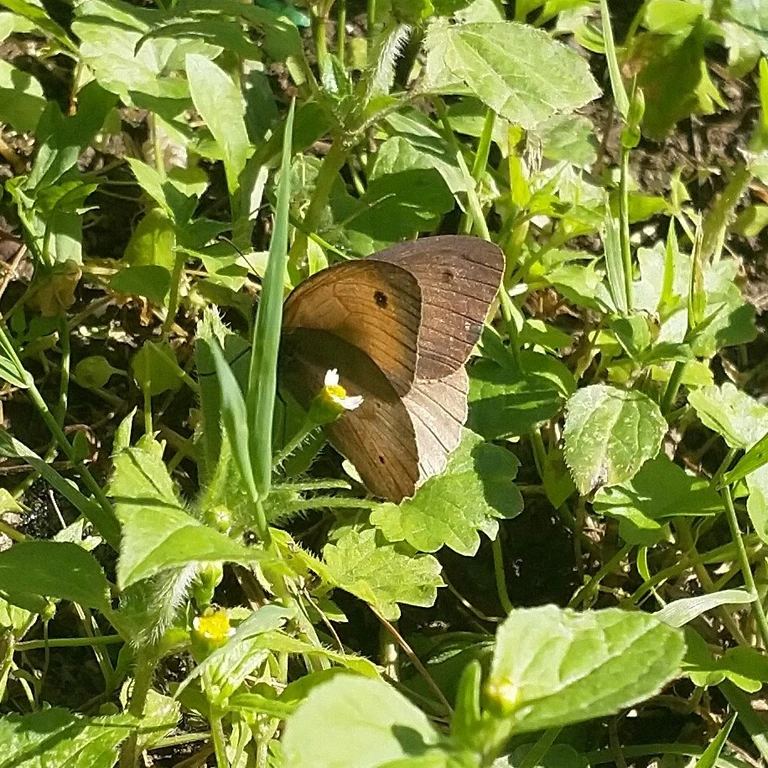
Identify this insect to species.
Maniola jurtina
